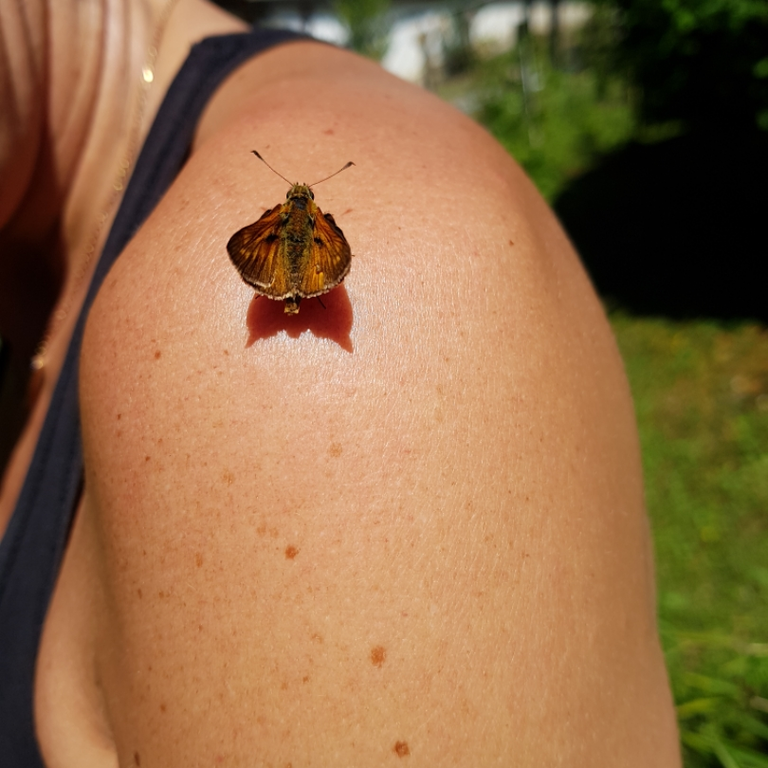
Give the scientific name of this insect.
Ochlodes sylvanus (also Ochlodes venata)
